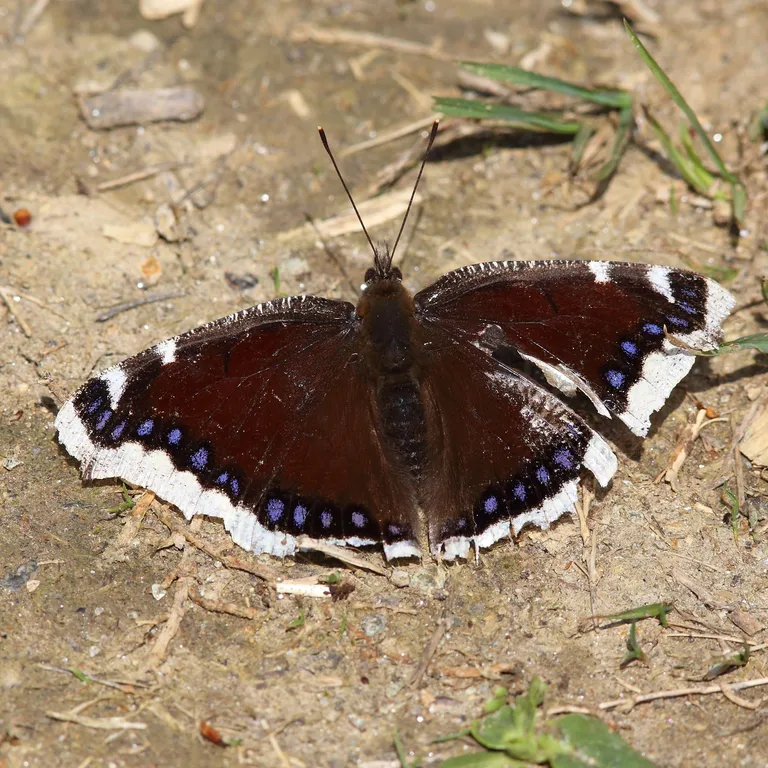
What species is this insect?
Nymphalis antiopa
